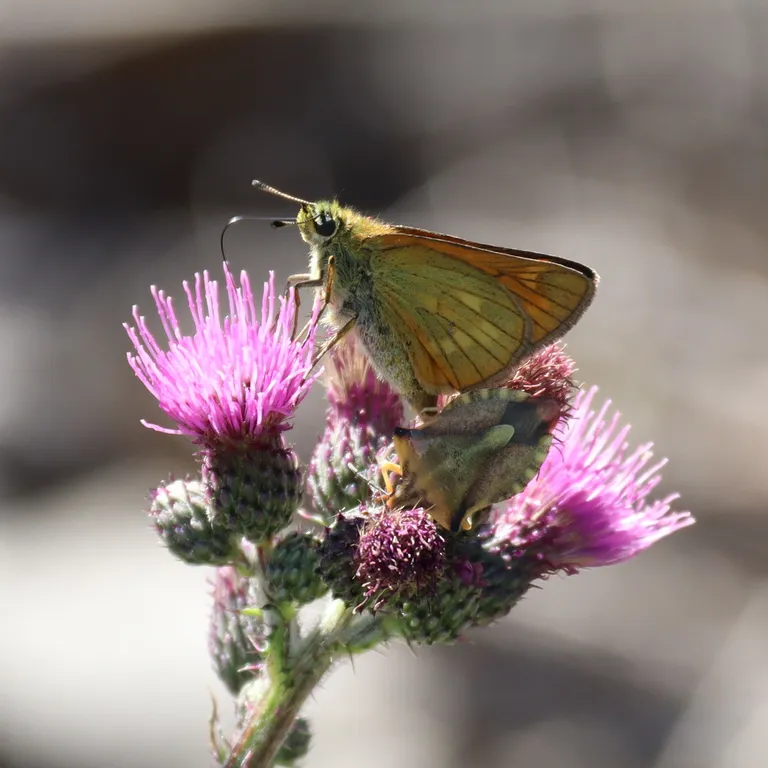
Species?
Ochlodes sylvanus (also Ochlodes venata)
